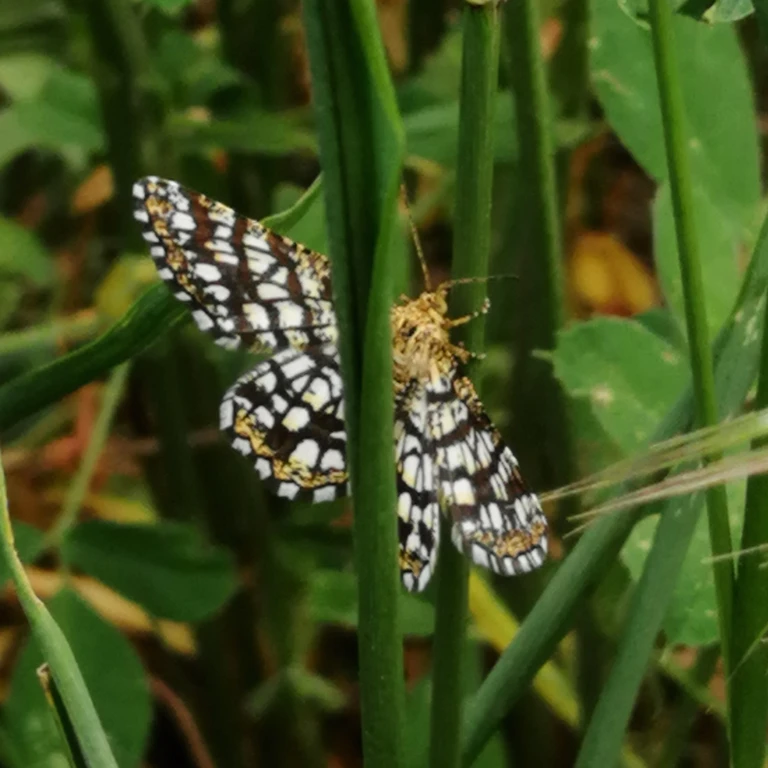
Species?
Chiasmia clathrata
